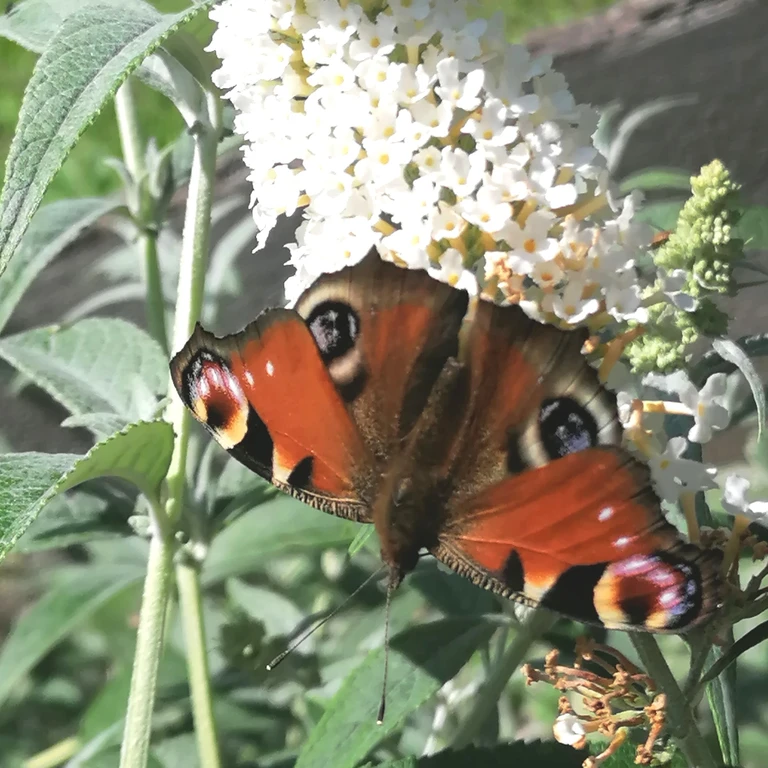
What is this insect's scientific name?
Aglais io
